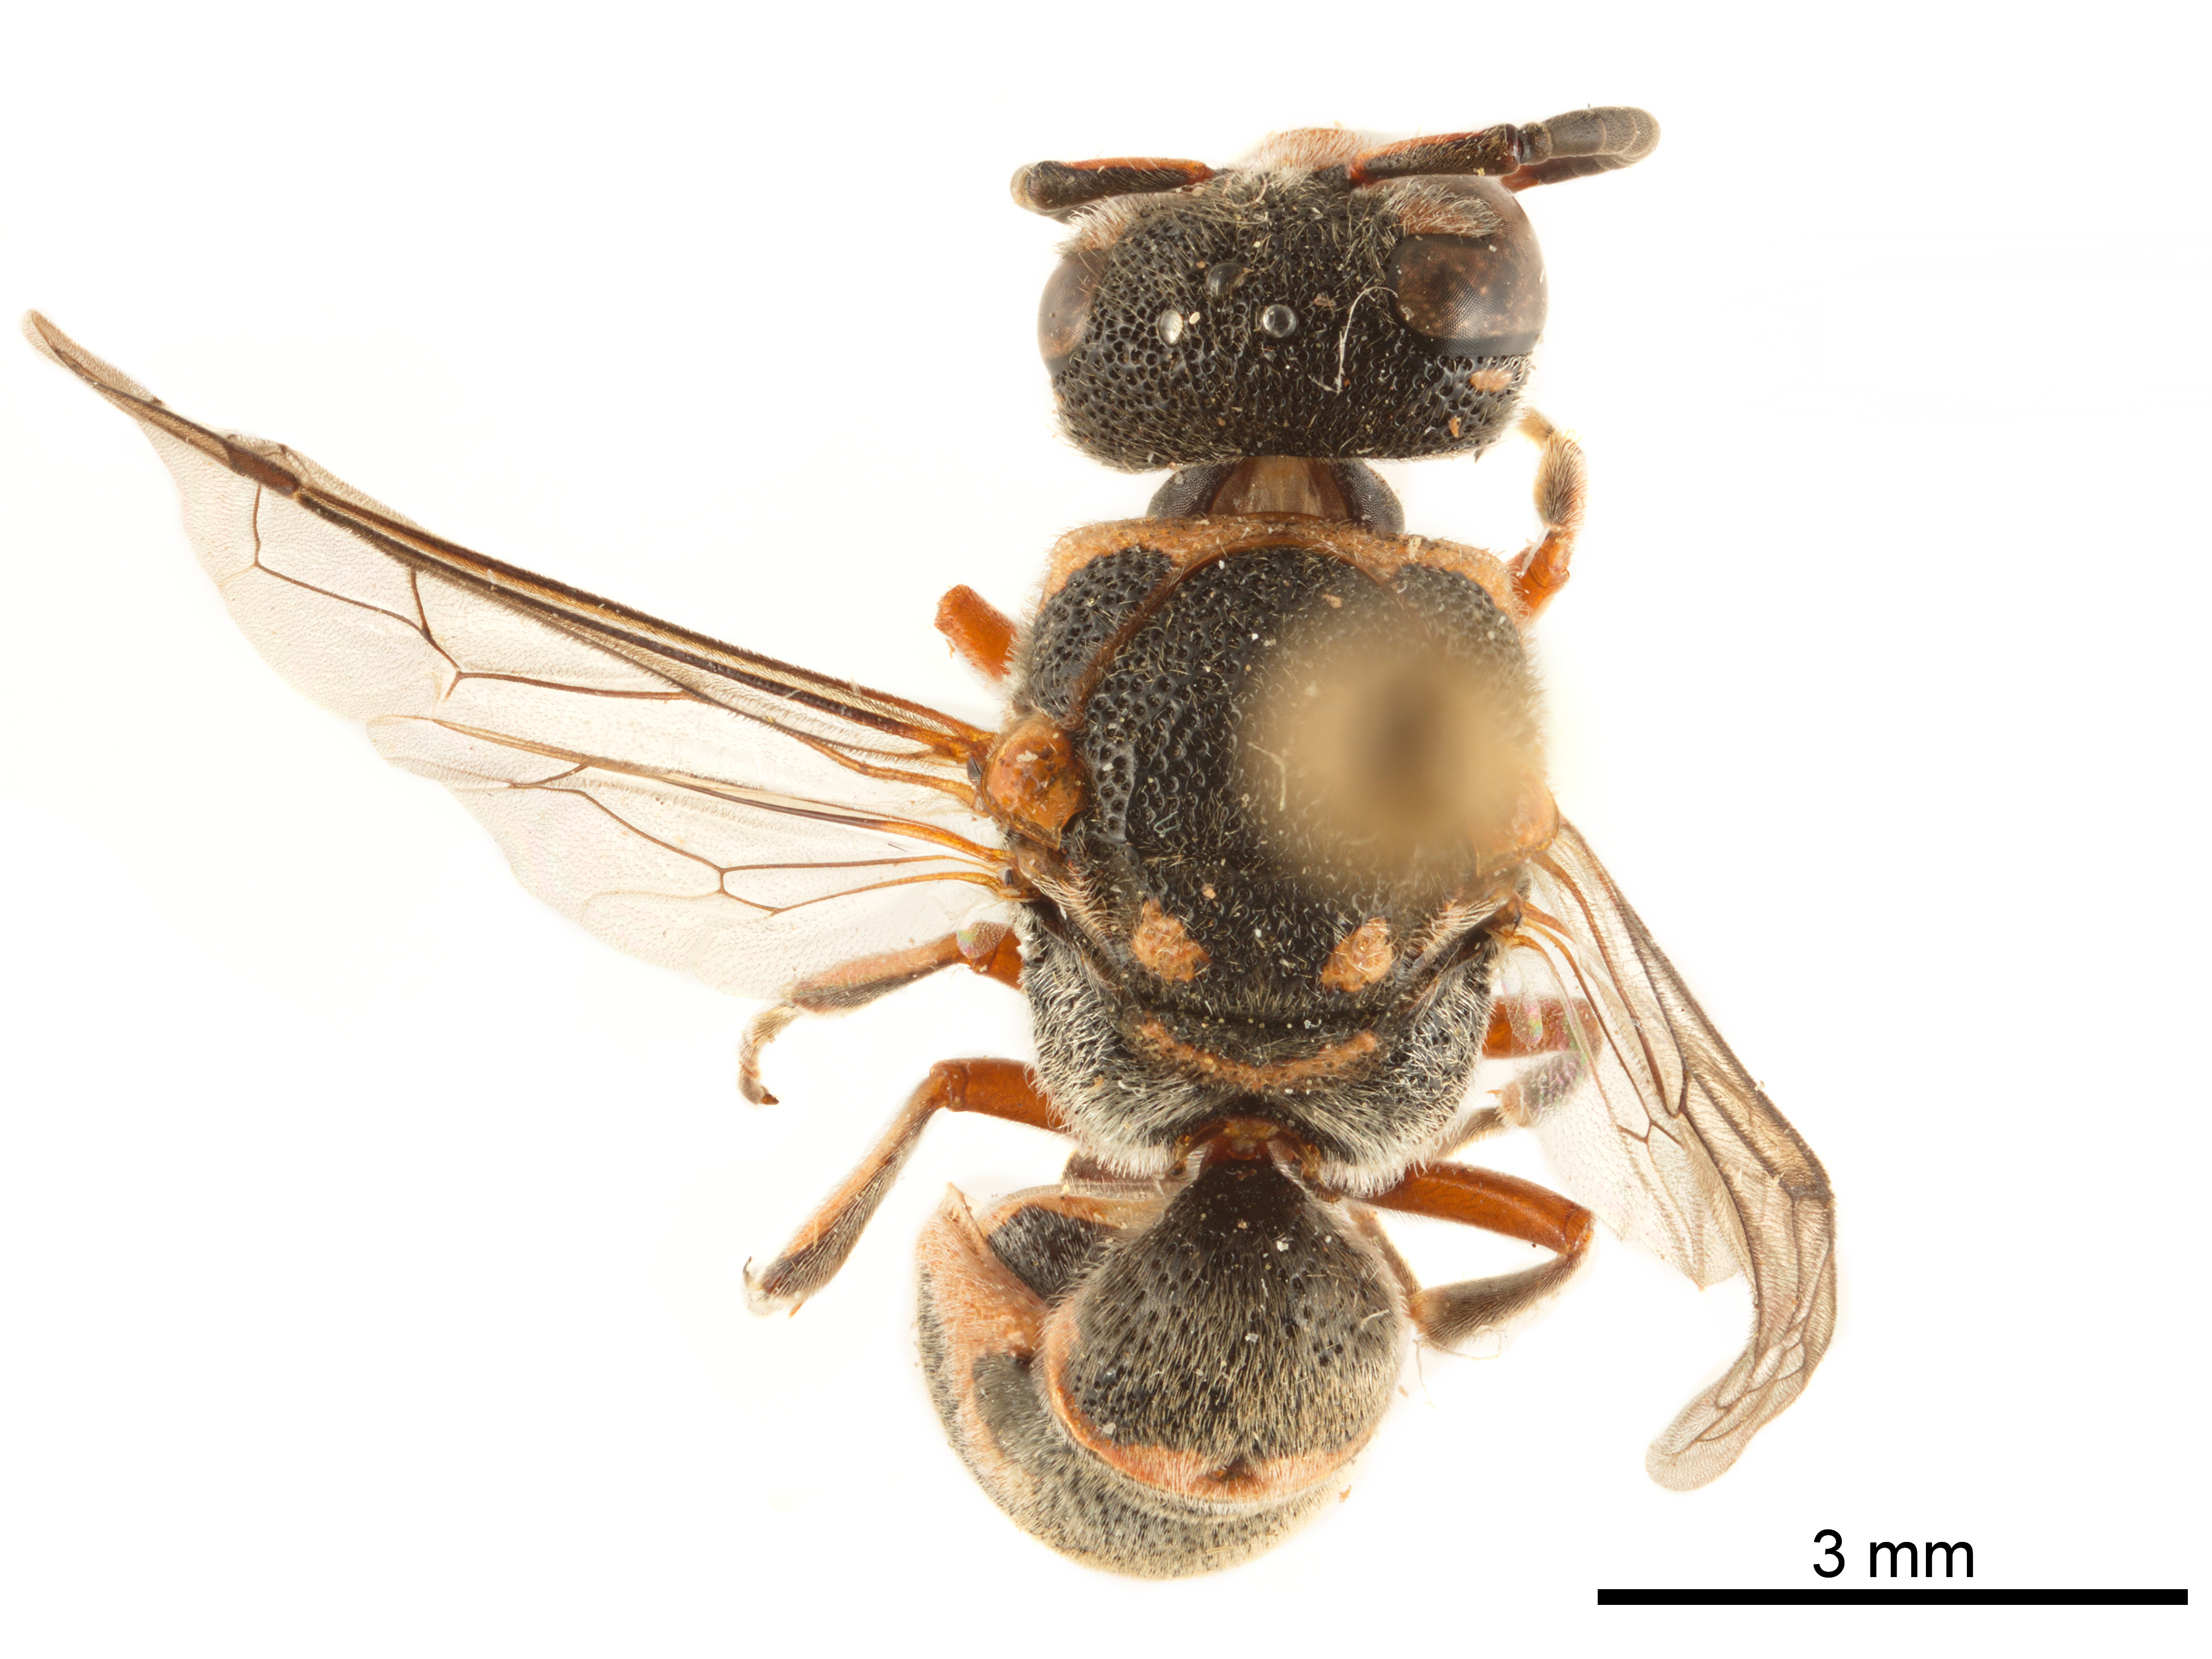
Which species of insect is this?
Maricopodynerus maricoporum
